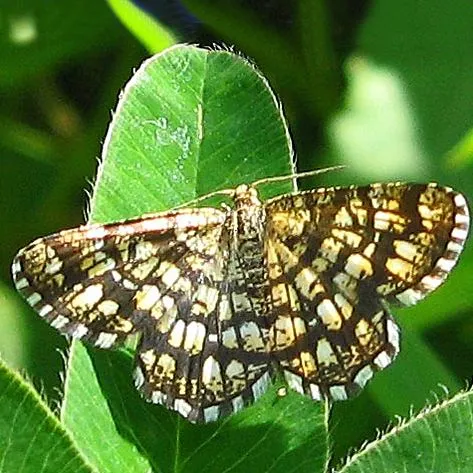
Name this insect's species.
Chiasmia clathrata
